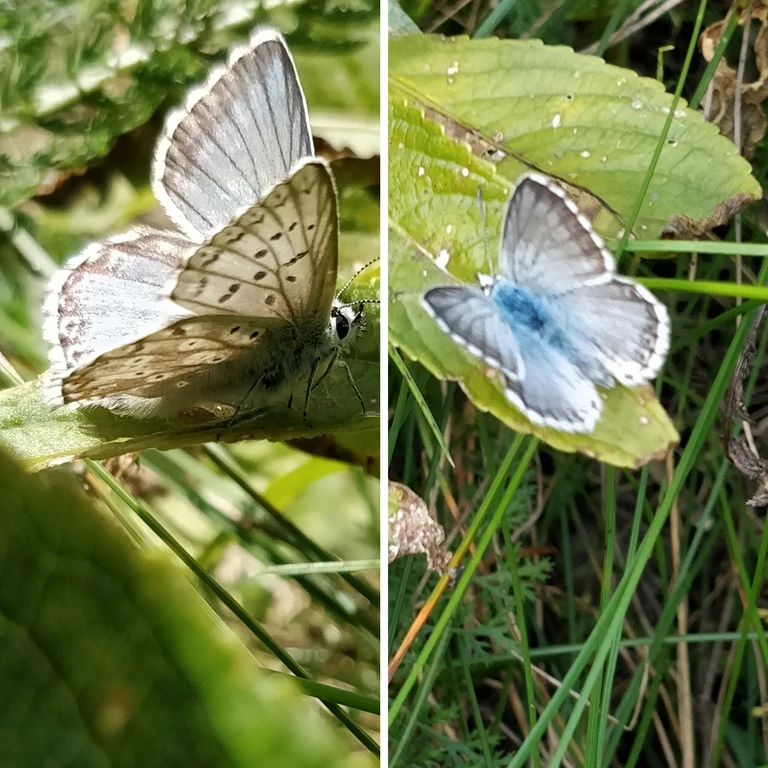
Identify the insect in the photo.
Lysandra coridon
